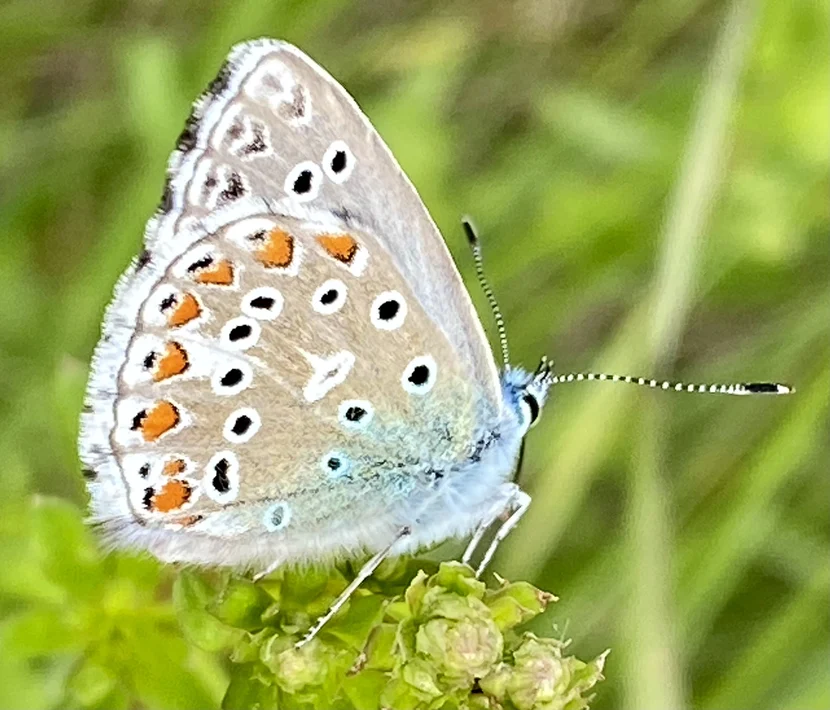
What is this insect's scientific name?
Lysandra bellargus
